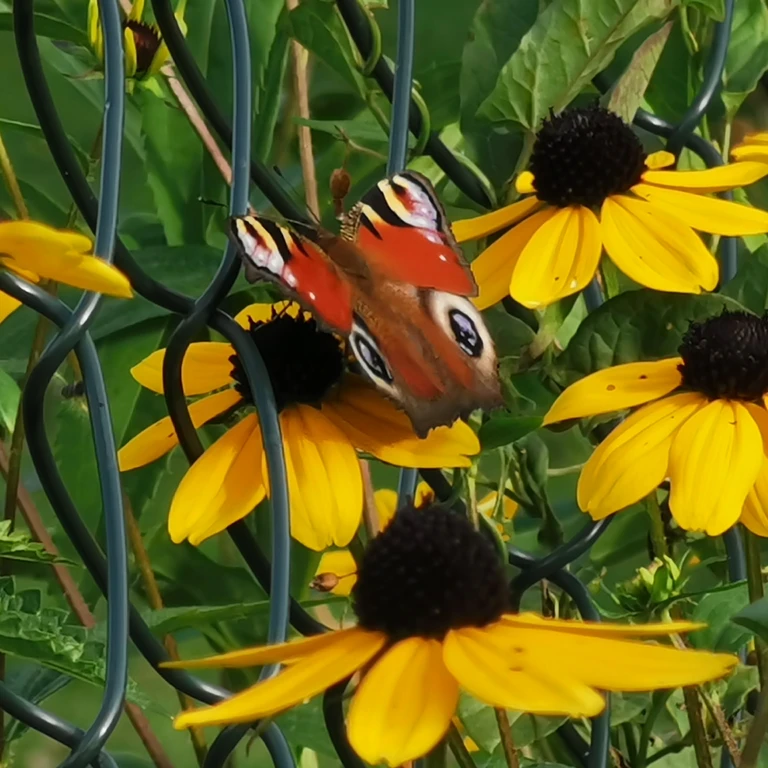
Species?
Aglais io
